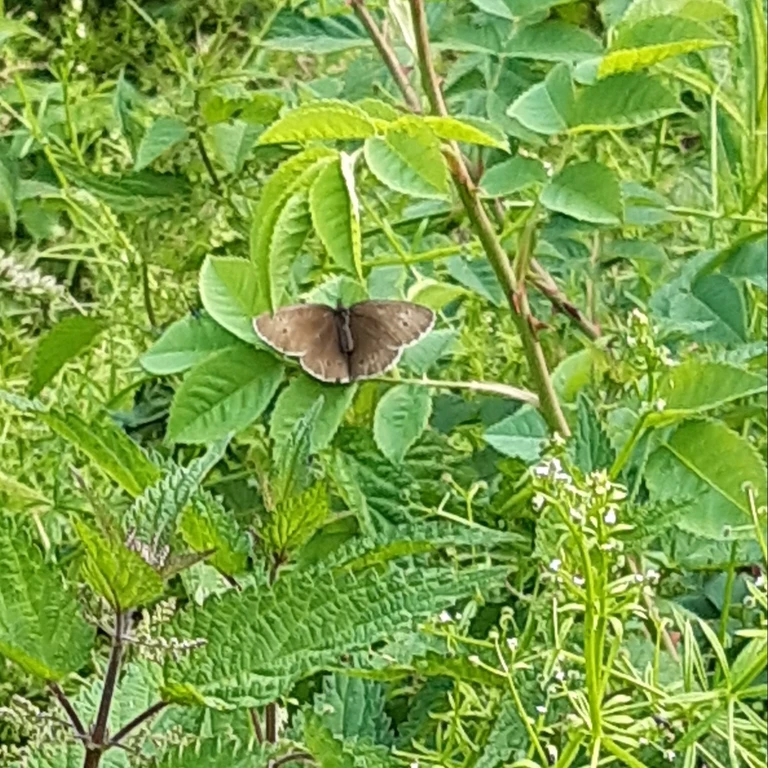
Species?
Aphantopus hyperantus
